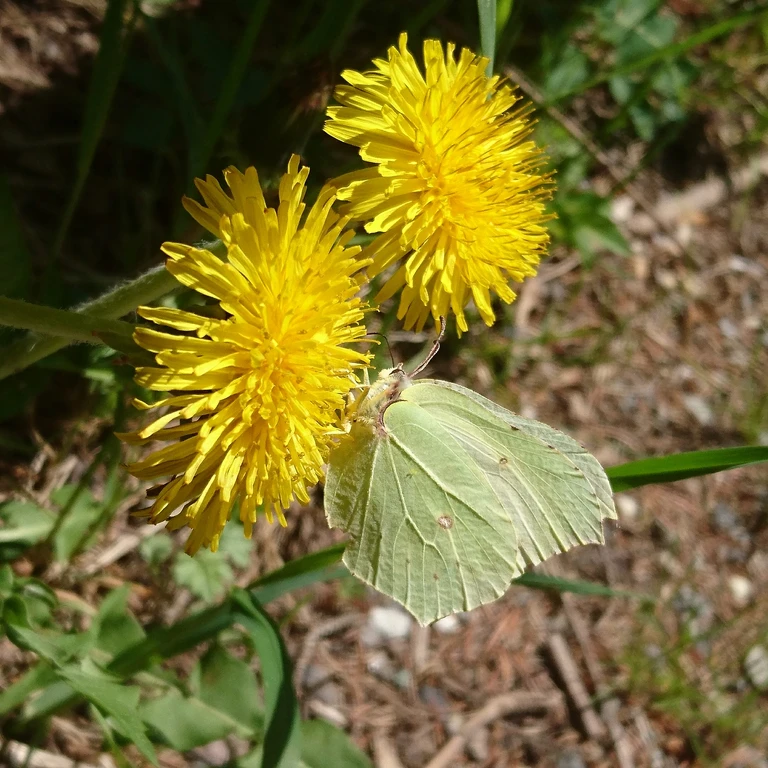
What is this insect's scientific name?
Gonepteryx rhamni
